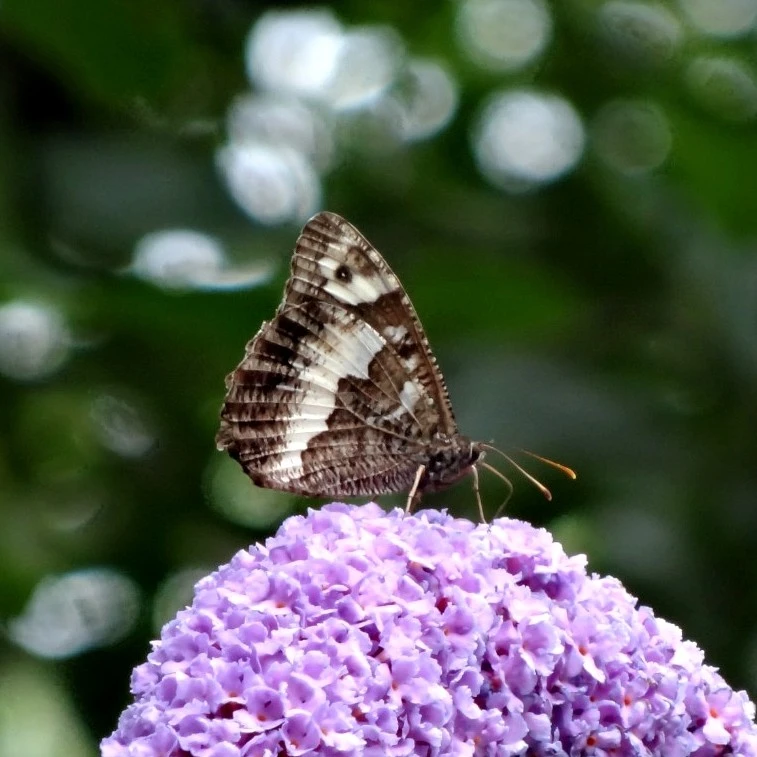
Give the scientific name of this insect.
Brintesia circe
